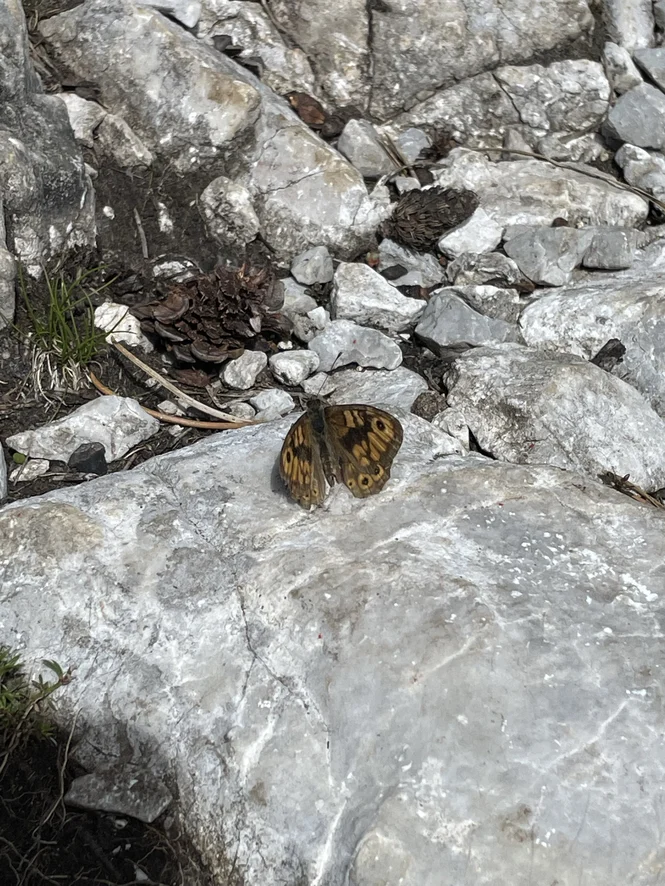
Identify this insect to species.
Lasiommata megera (also Pararge megera)
